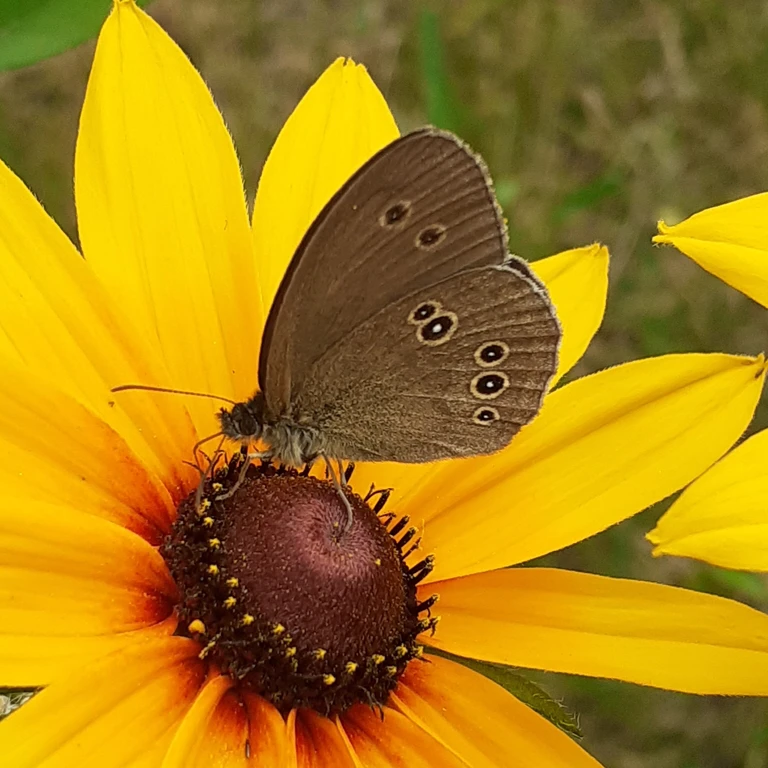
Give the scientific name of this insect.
Aphantopus hyperantus
